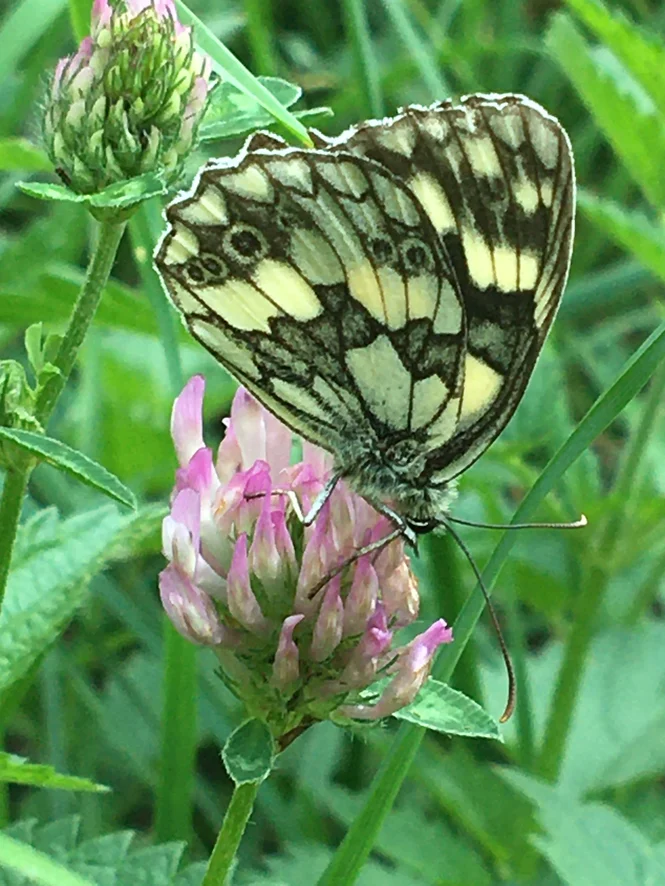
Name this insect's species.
Melanargia galathea
